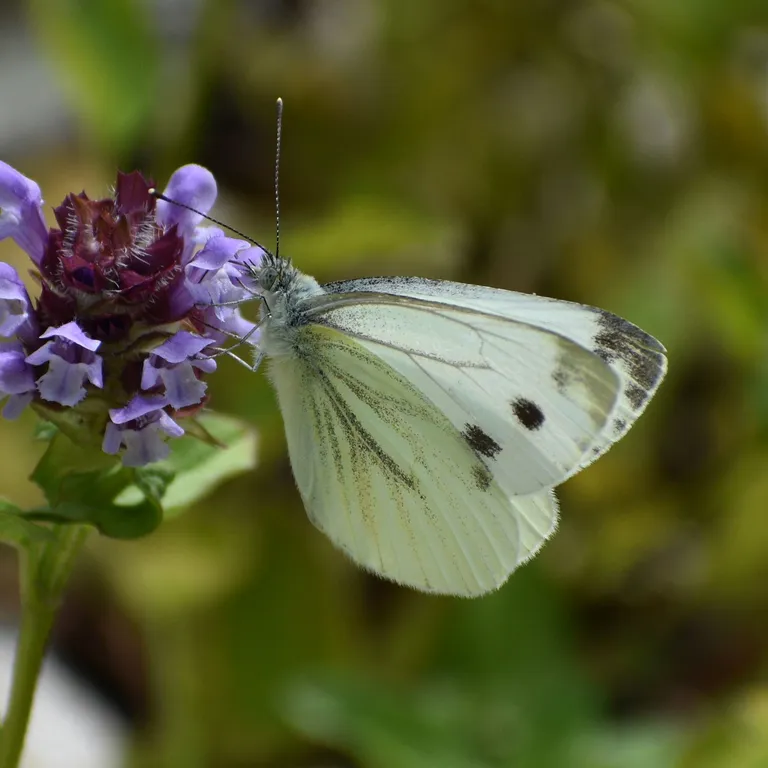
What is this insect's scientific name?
Pieris napi
